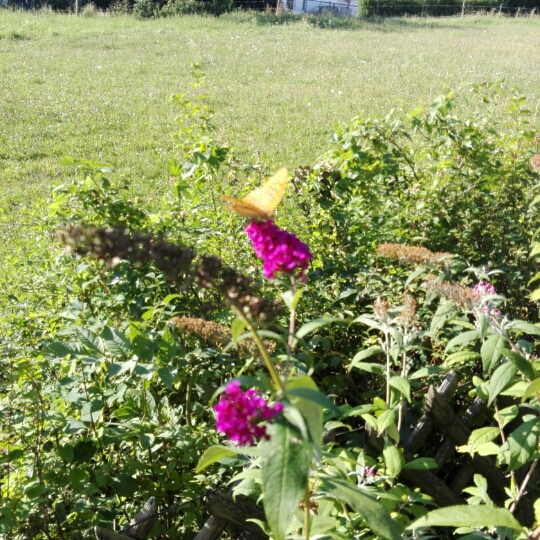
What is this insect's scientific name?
Argynnis paphia
